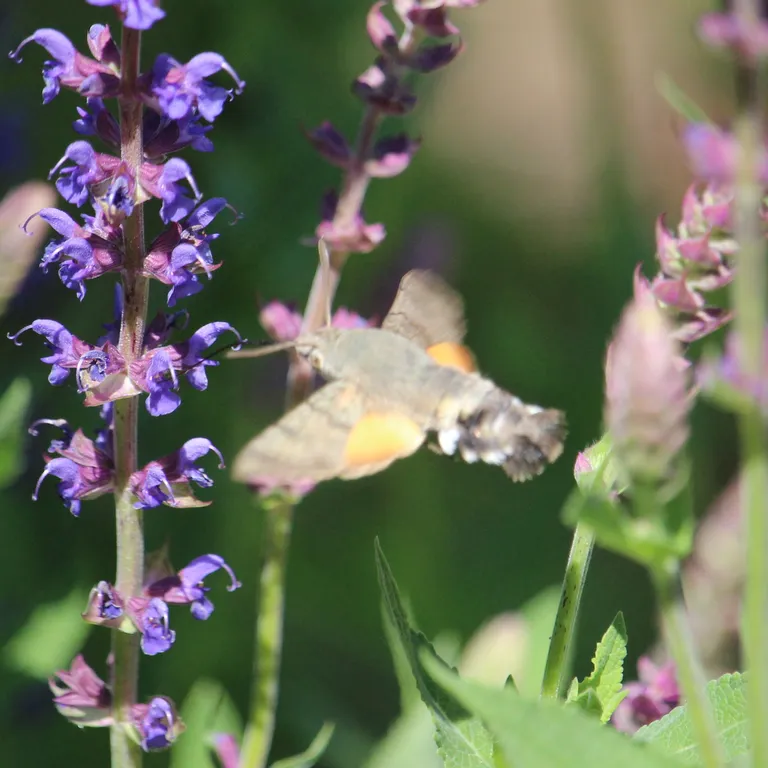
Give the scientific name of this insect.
Macroglossum stellatarum
